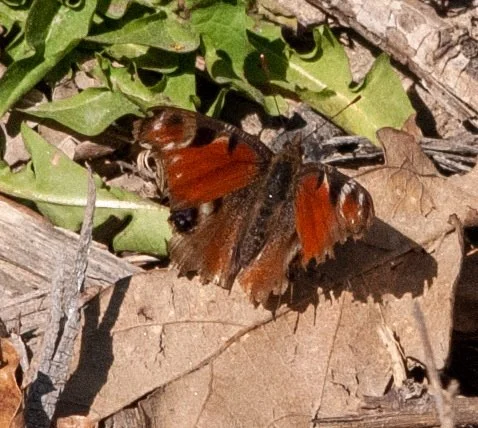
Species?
Aglais io
